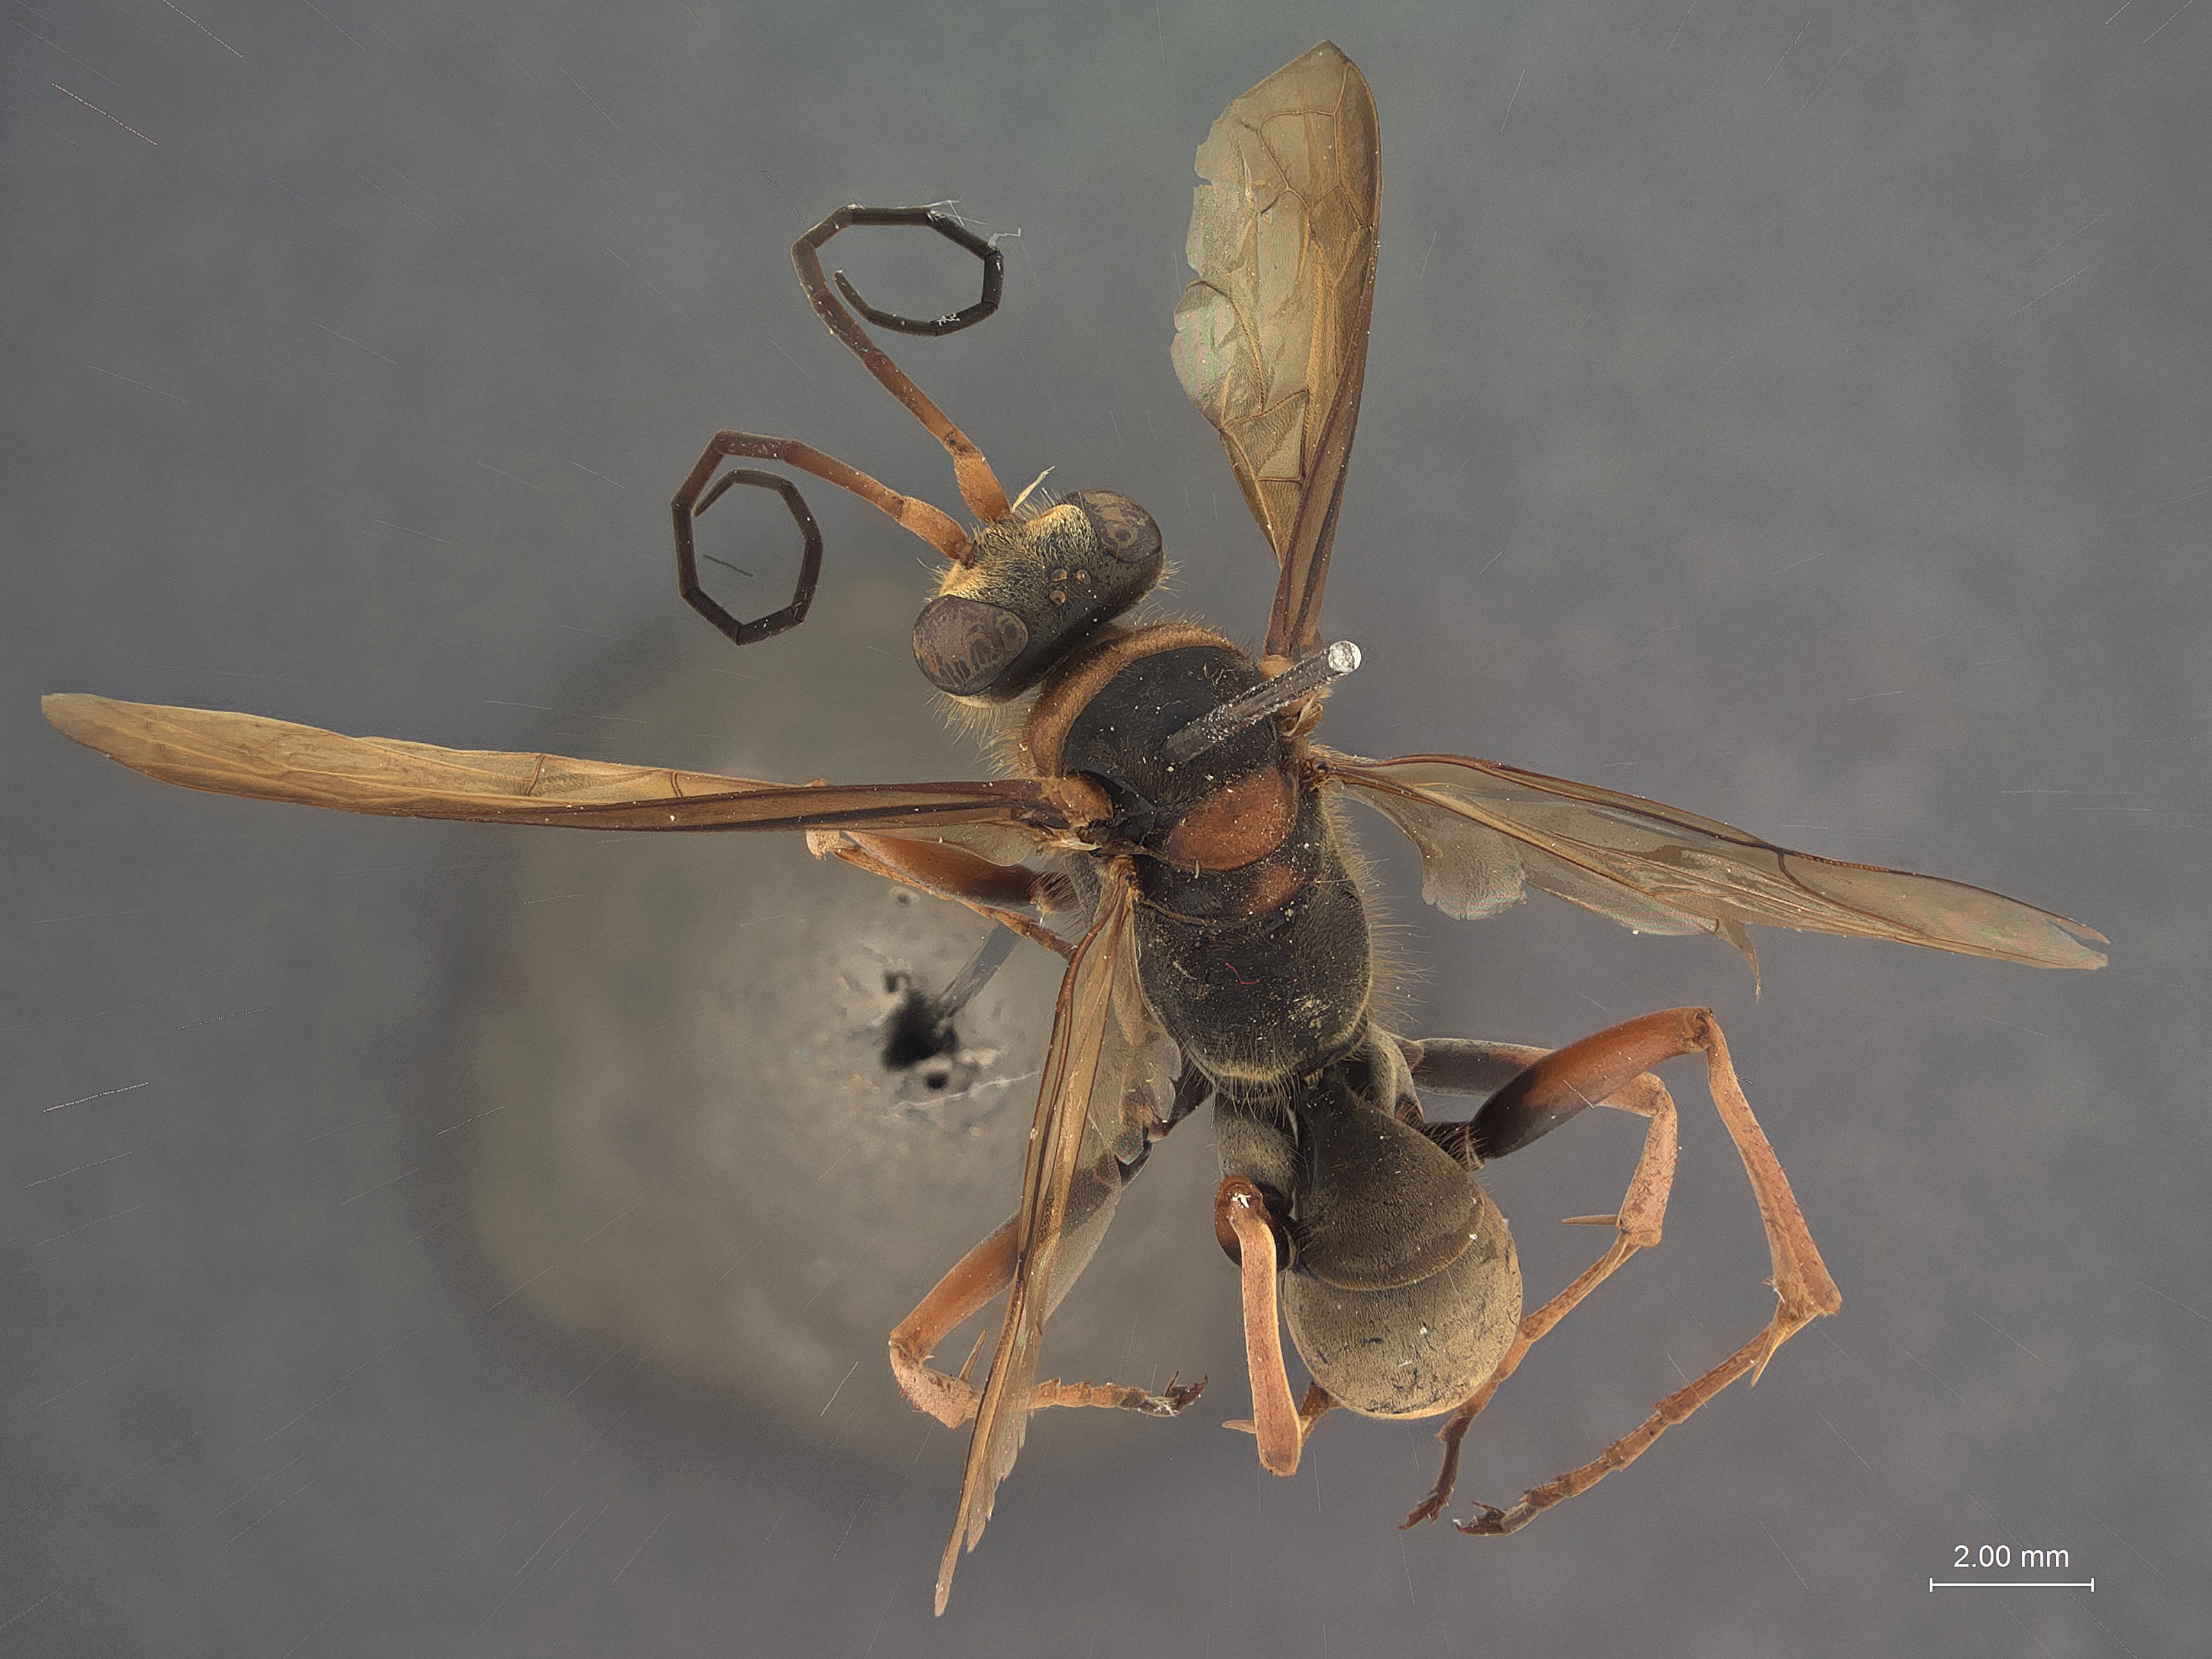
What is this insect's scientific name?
Auplopus pempuchiensis
